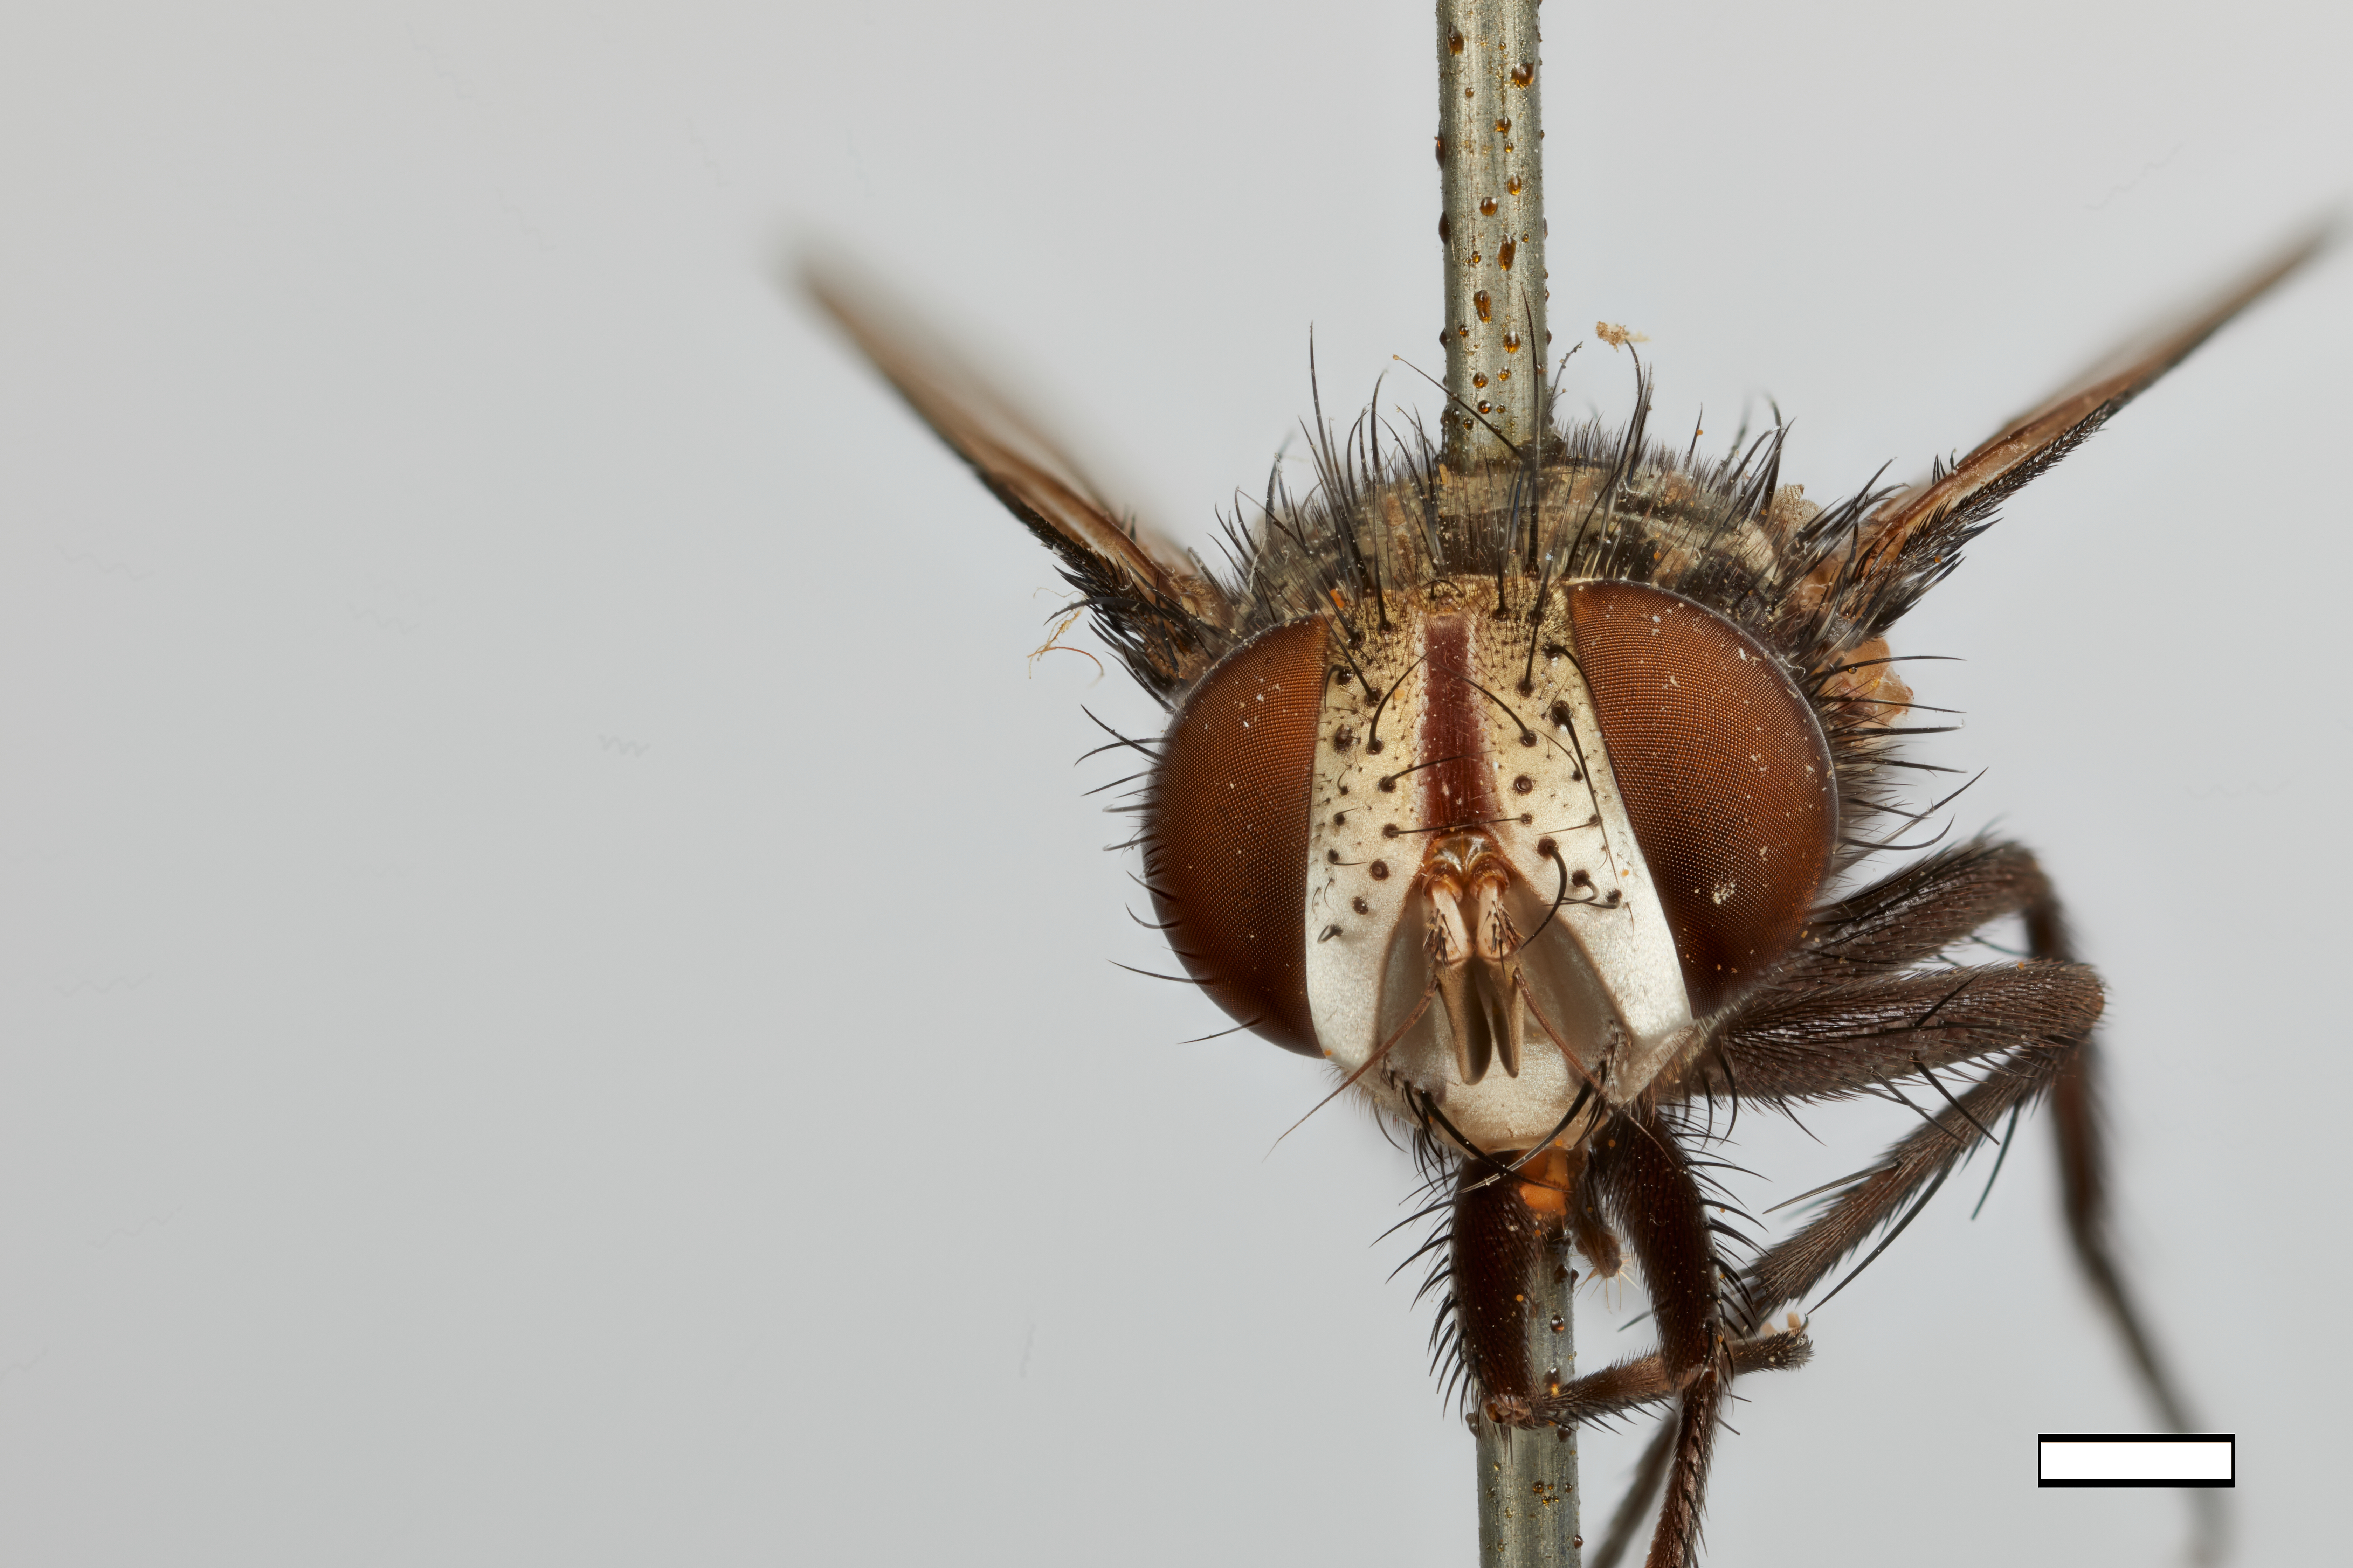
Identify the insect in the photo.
Siphosturmiopsis rafaeli
